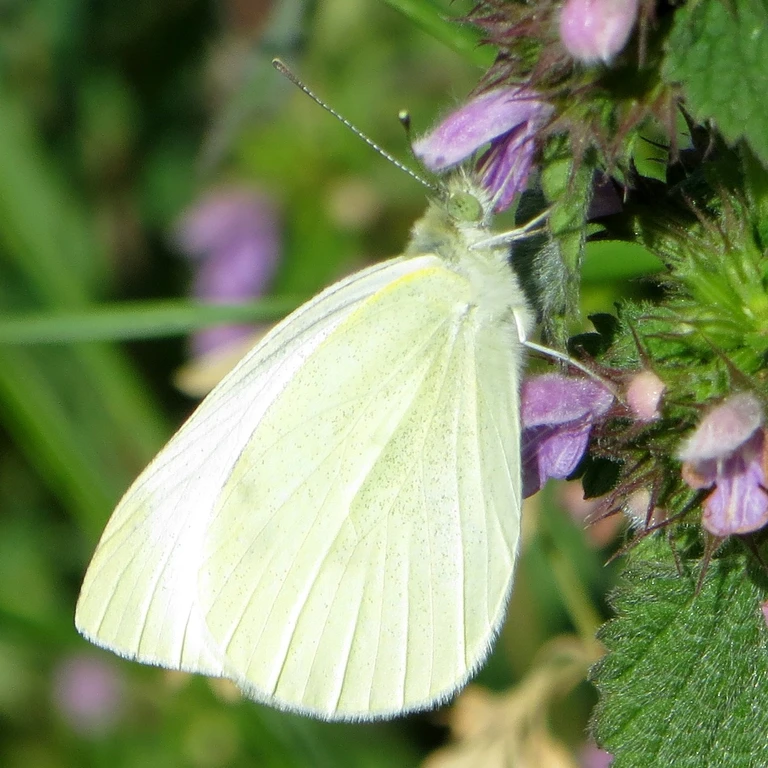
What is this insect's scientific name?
Pieris rapae
